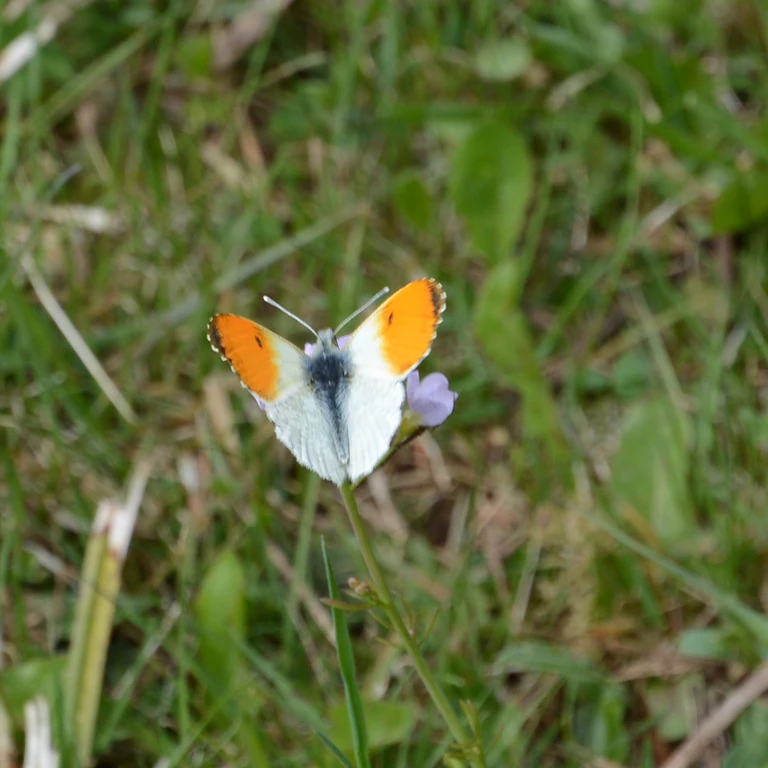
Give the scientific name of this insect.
Anthocharis cardamines
